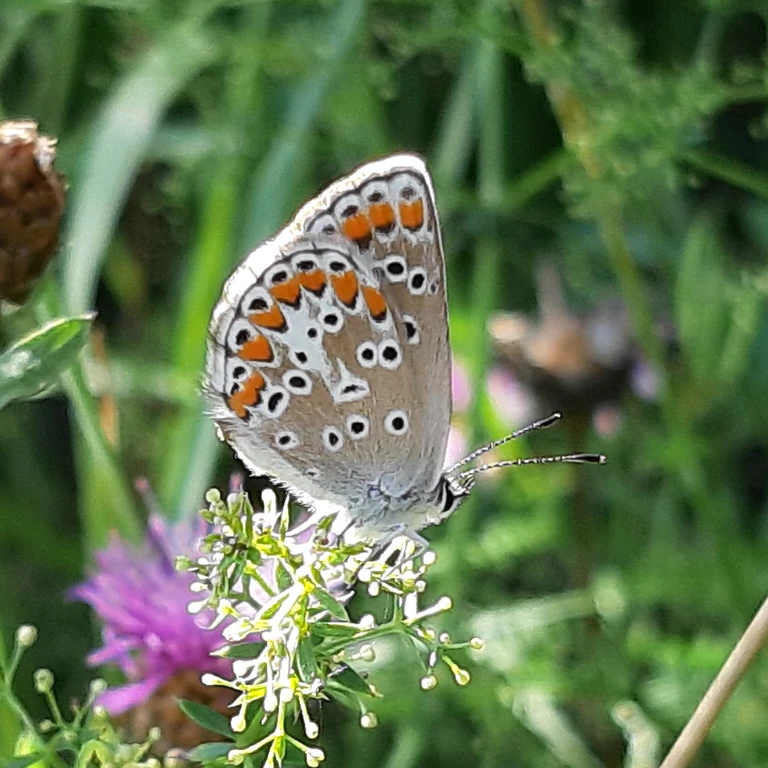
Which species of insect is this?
Aricia agestis/artaxerxes
